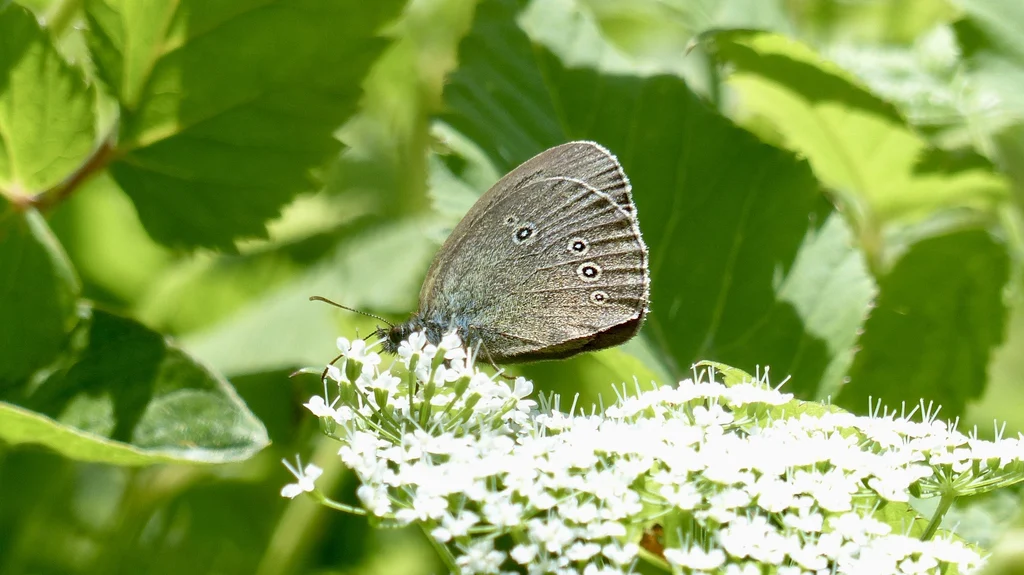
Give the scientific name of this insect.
Aphantopus hyperantus
